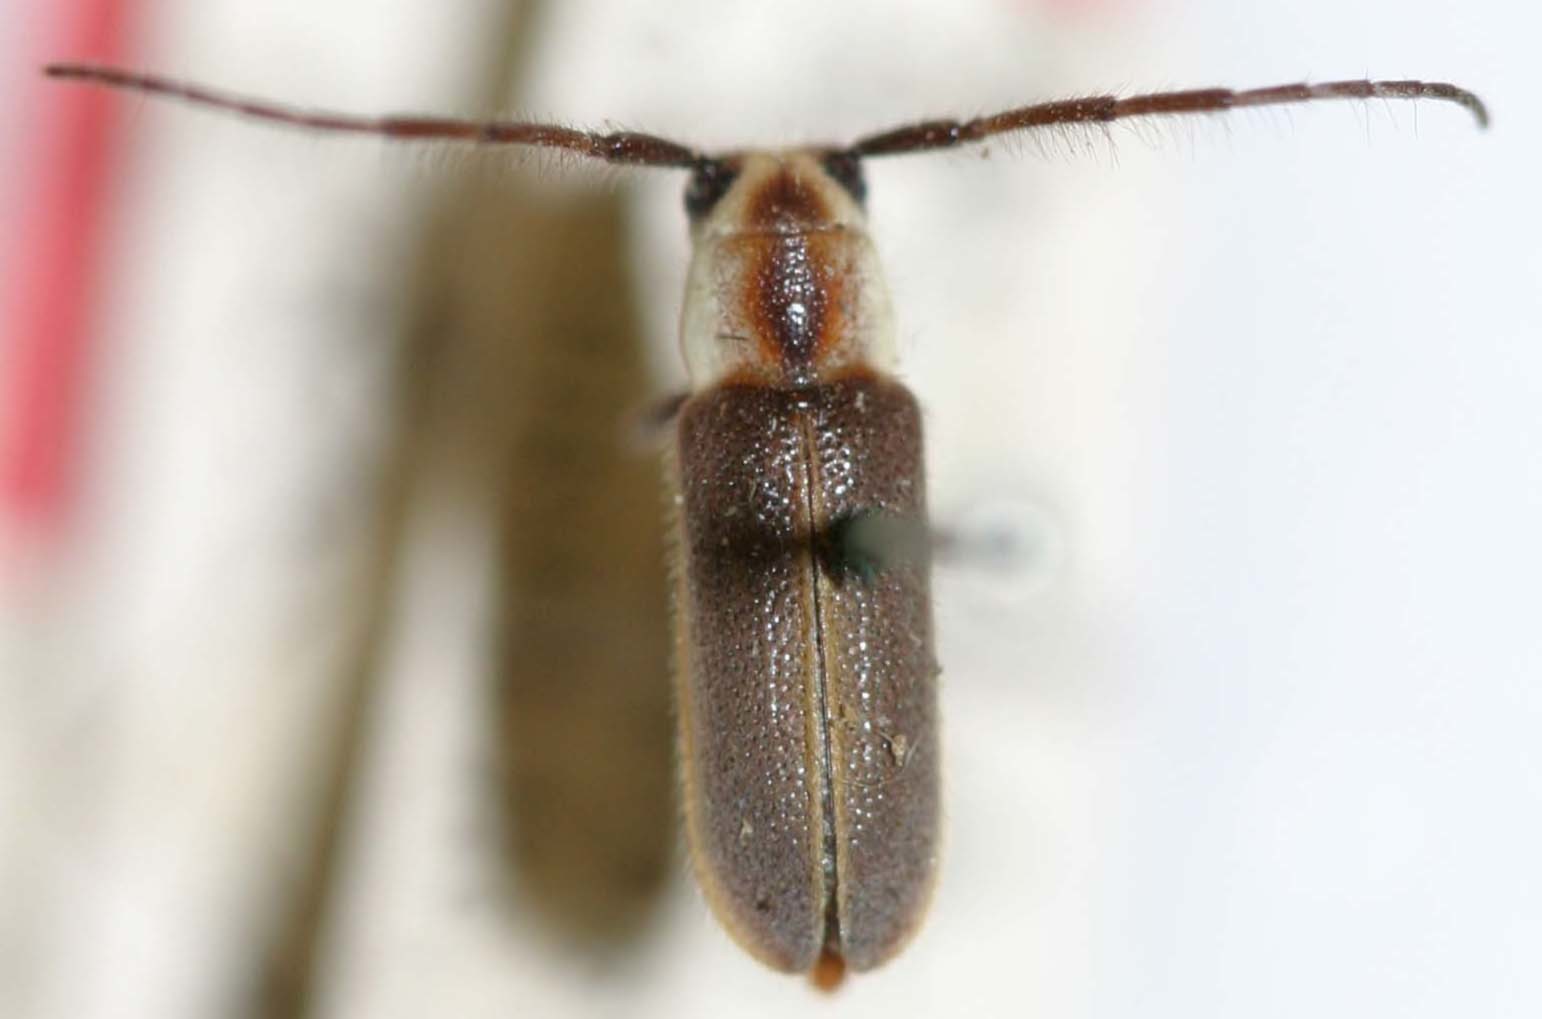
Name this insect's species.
Amphionycha suturalis (also Hemierana marginata)
